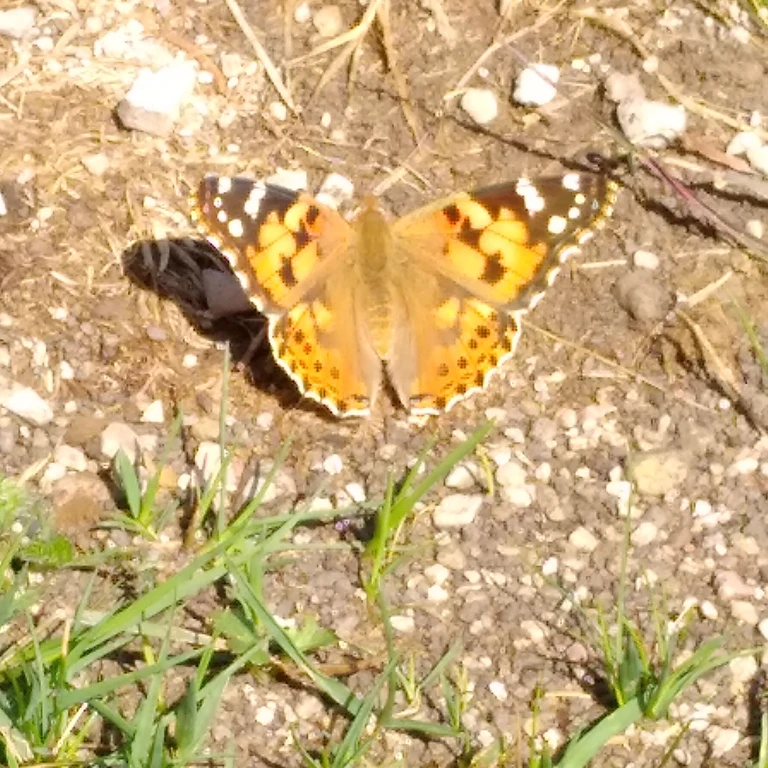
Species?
Vanessa cardui
